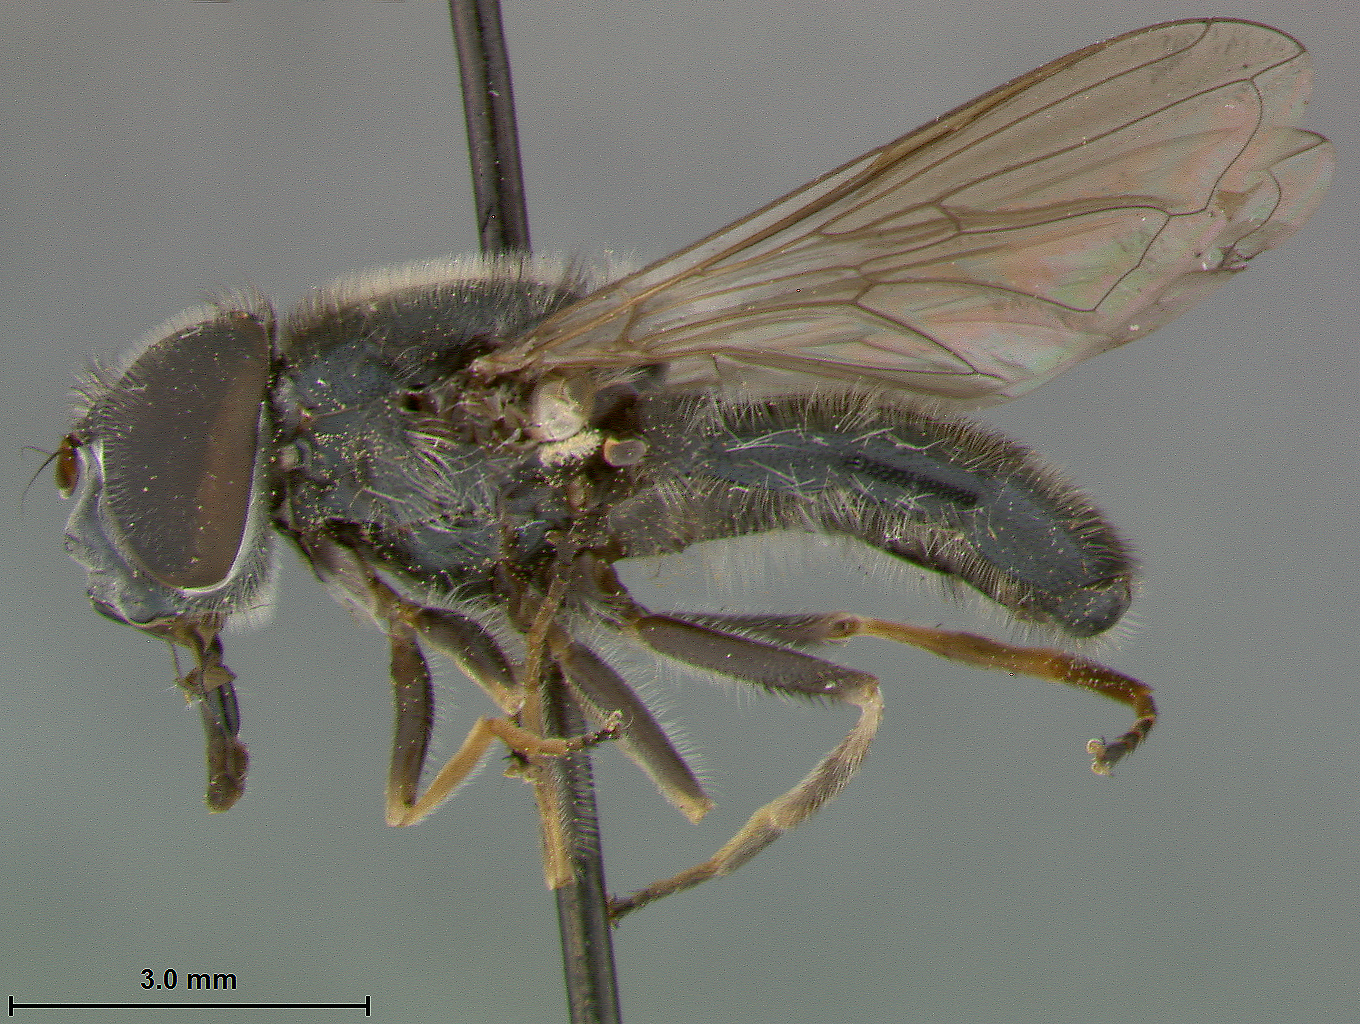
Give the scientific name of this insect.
Chilosia swannanoa
